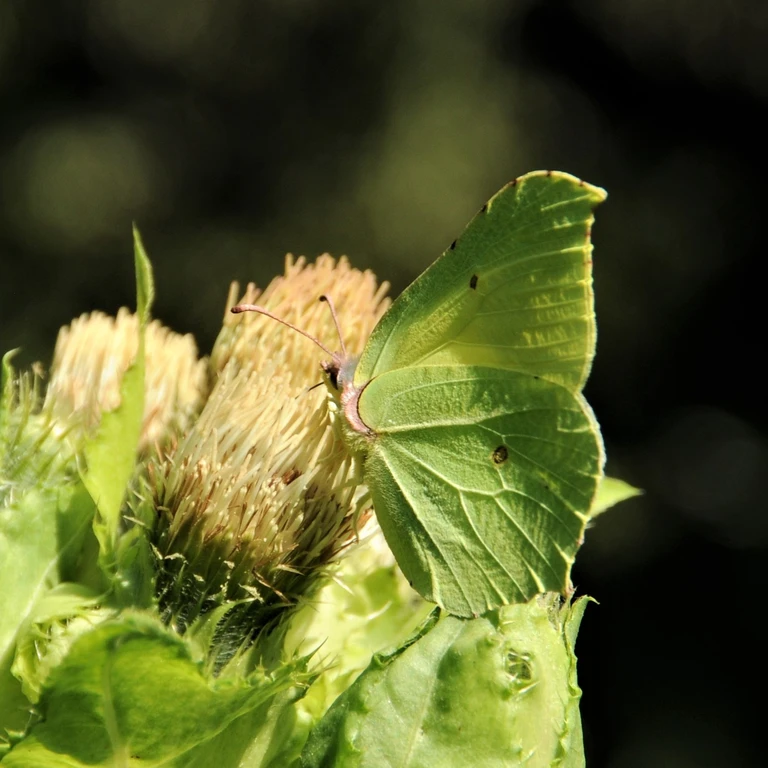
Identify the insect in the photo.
Gonepteryx rhamni
